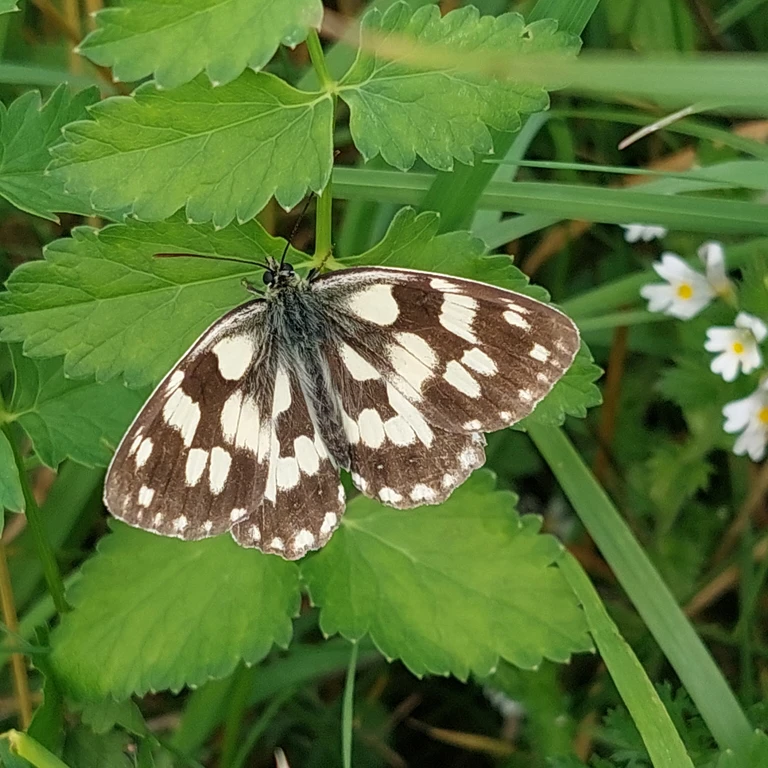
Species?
Melanargia galathea
